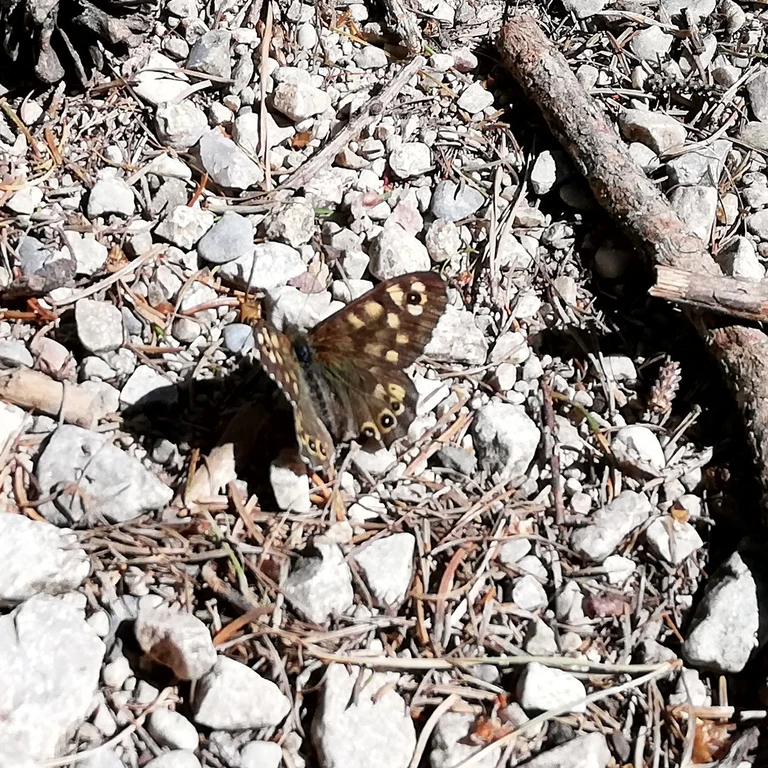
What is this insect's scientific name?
Pararge aegeria
